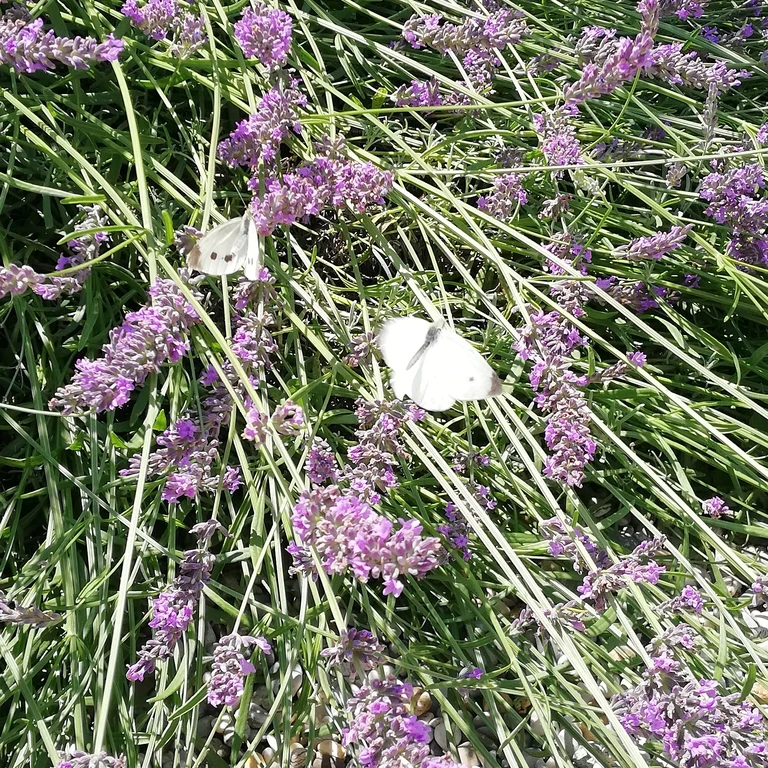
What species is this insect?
Pieris rapae
